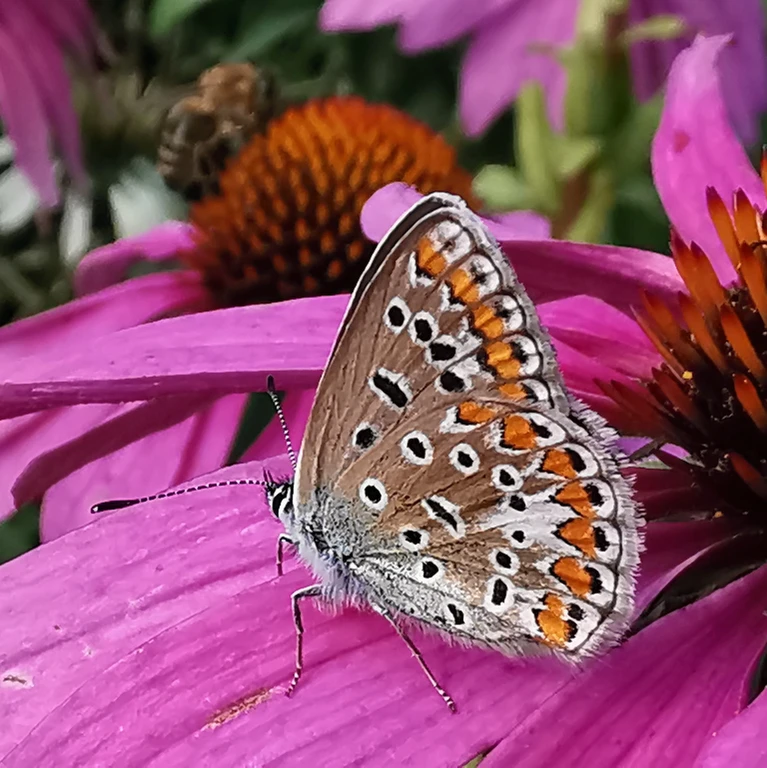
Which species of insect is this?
Polyommatus icarus
